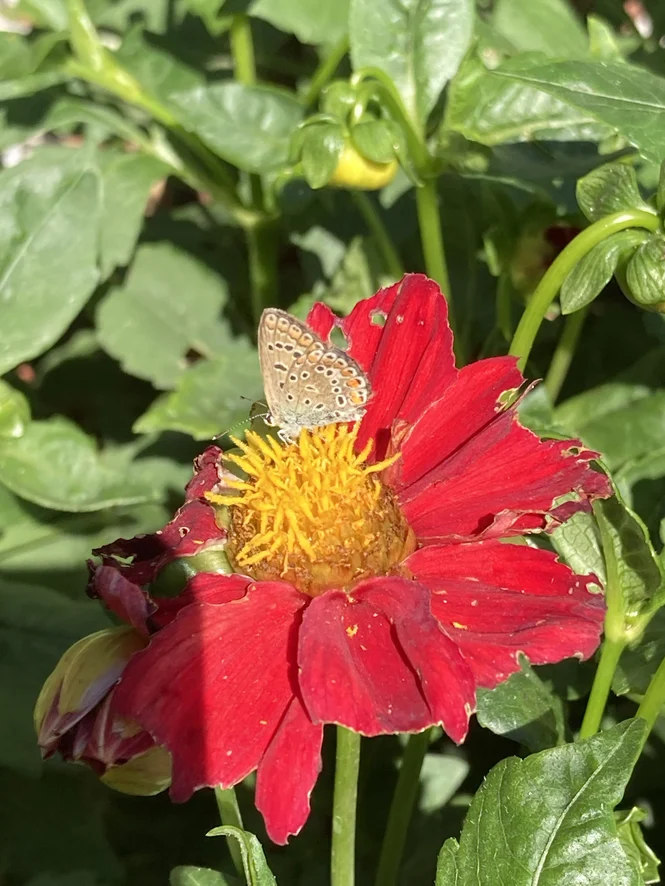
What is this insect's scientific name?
Polyommatus icarus
